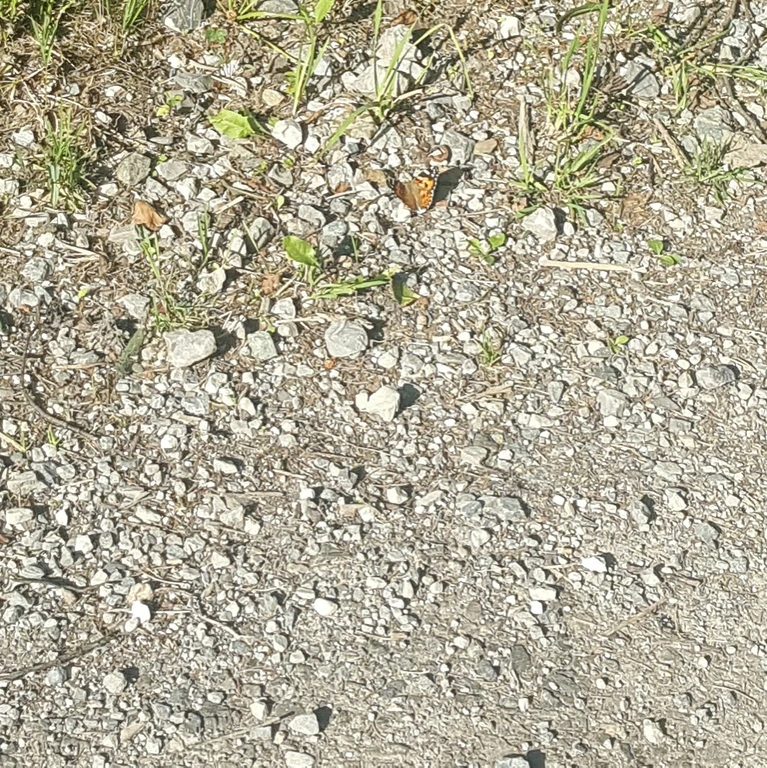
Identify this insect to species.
Vanessa cardui
